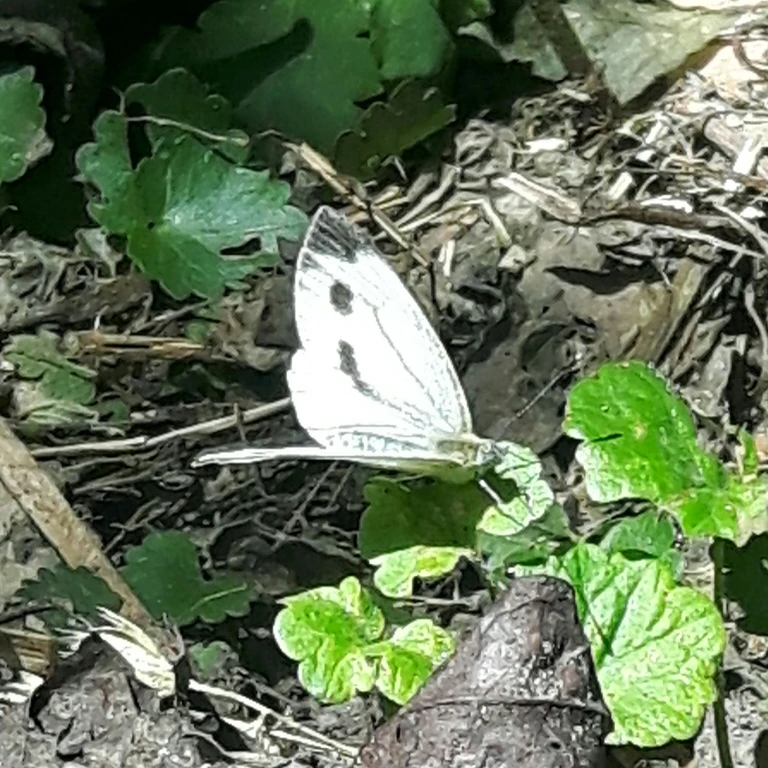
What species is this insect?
Pieris napi
